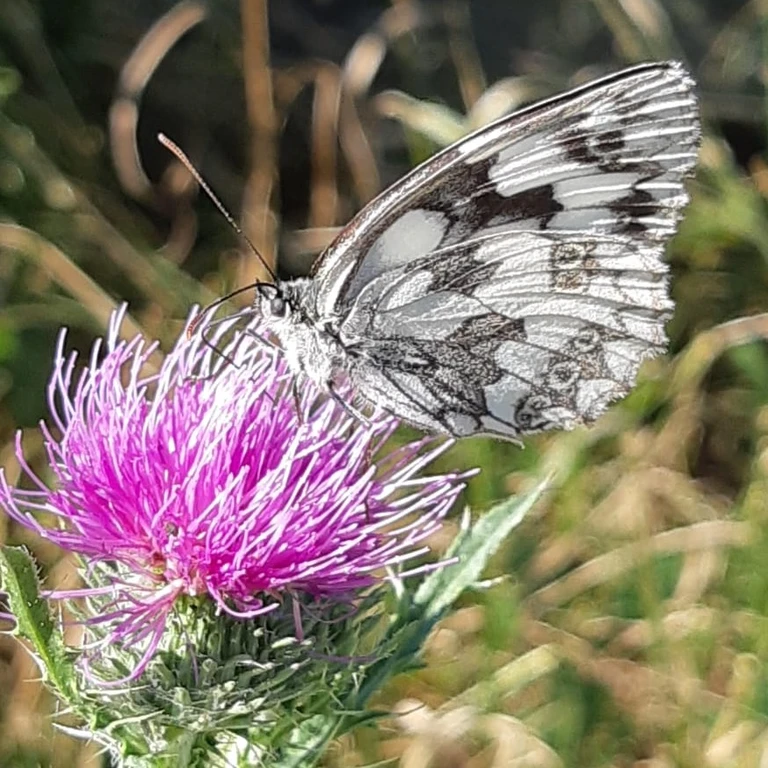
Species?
Melanargia galathea
